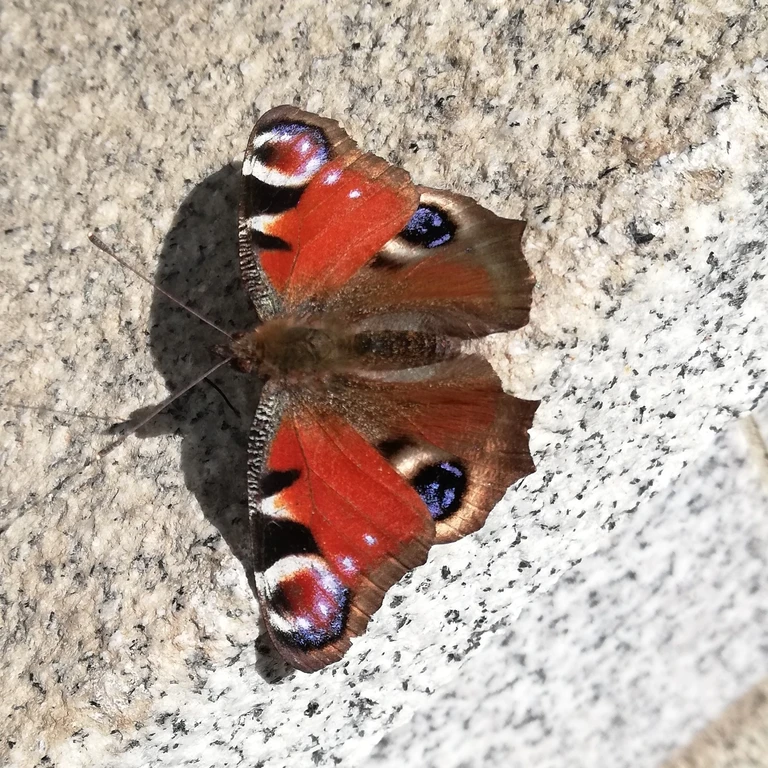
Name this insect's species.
Aglais io
